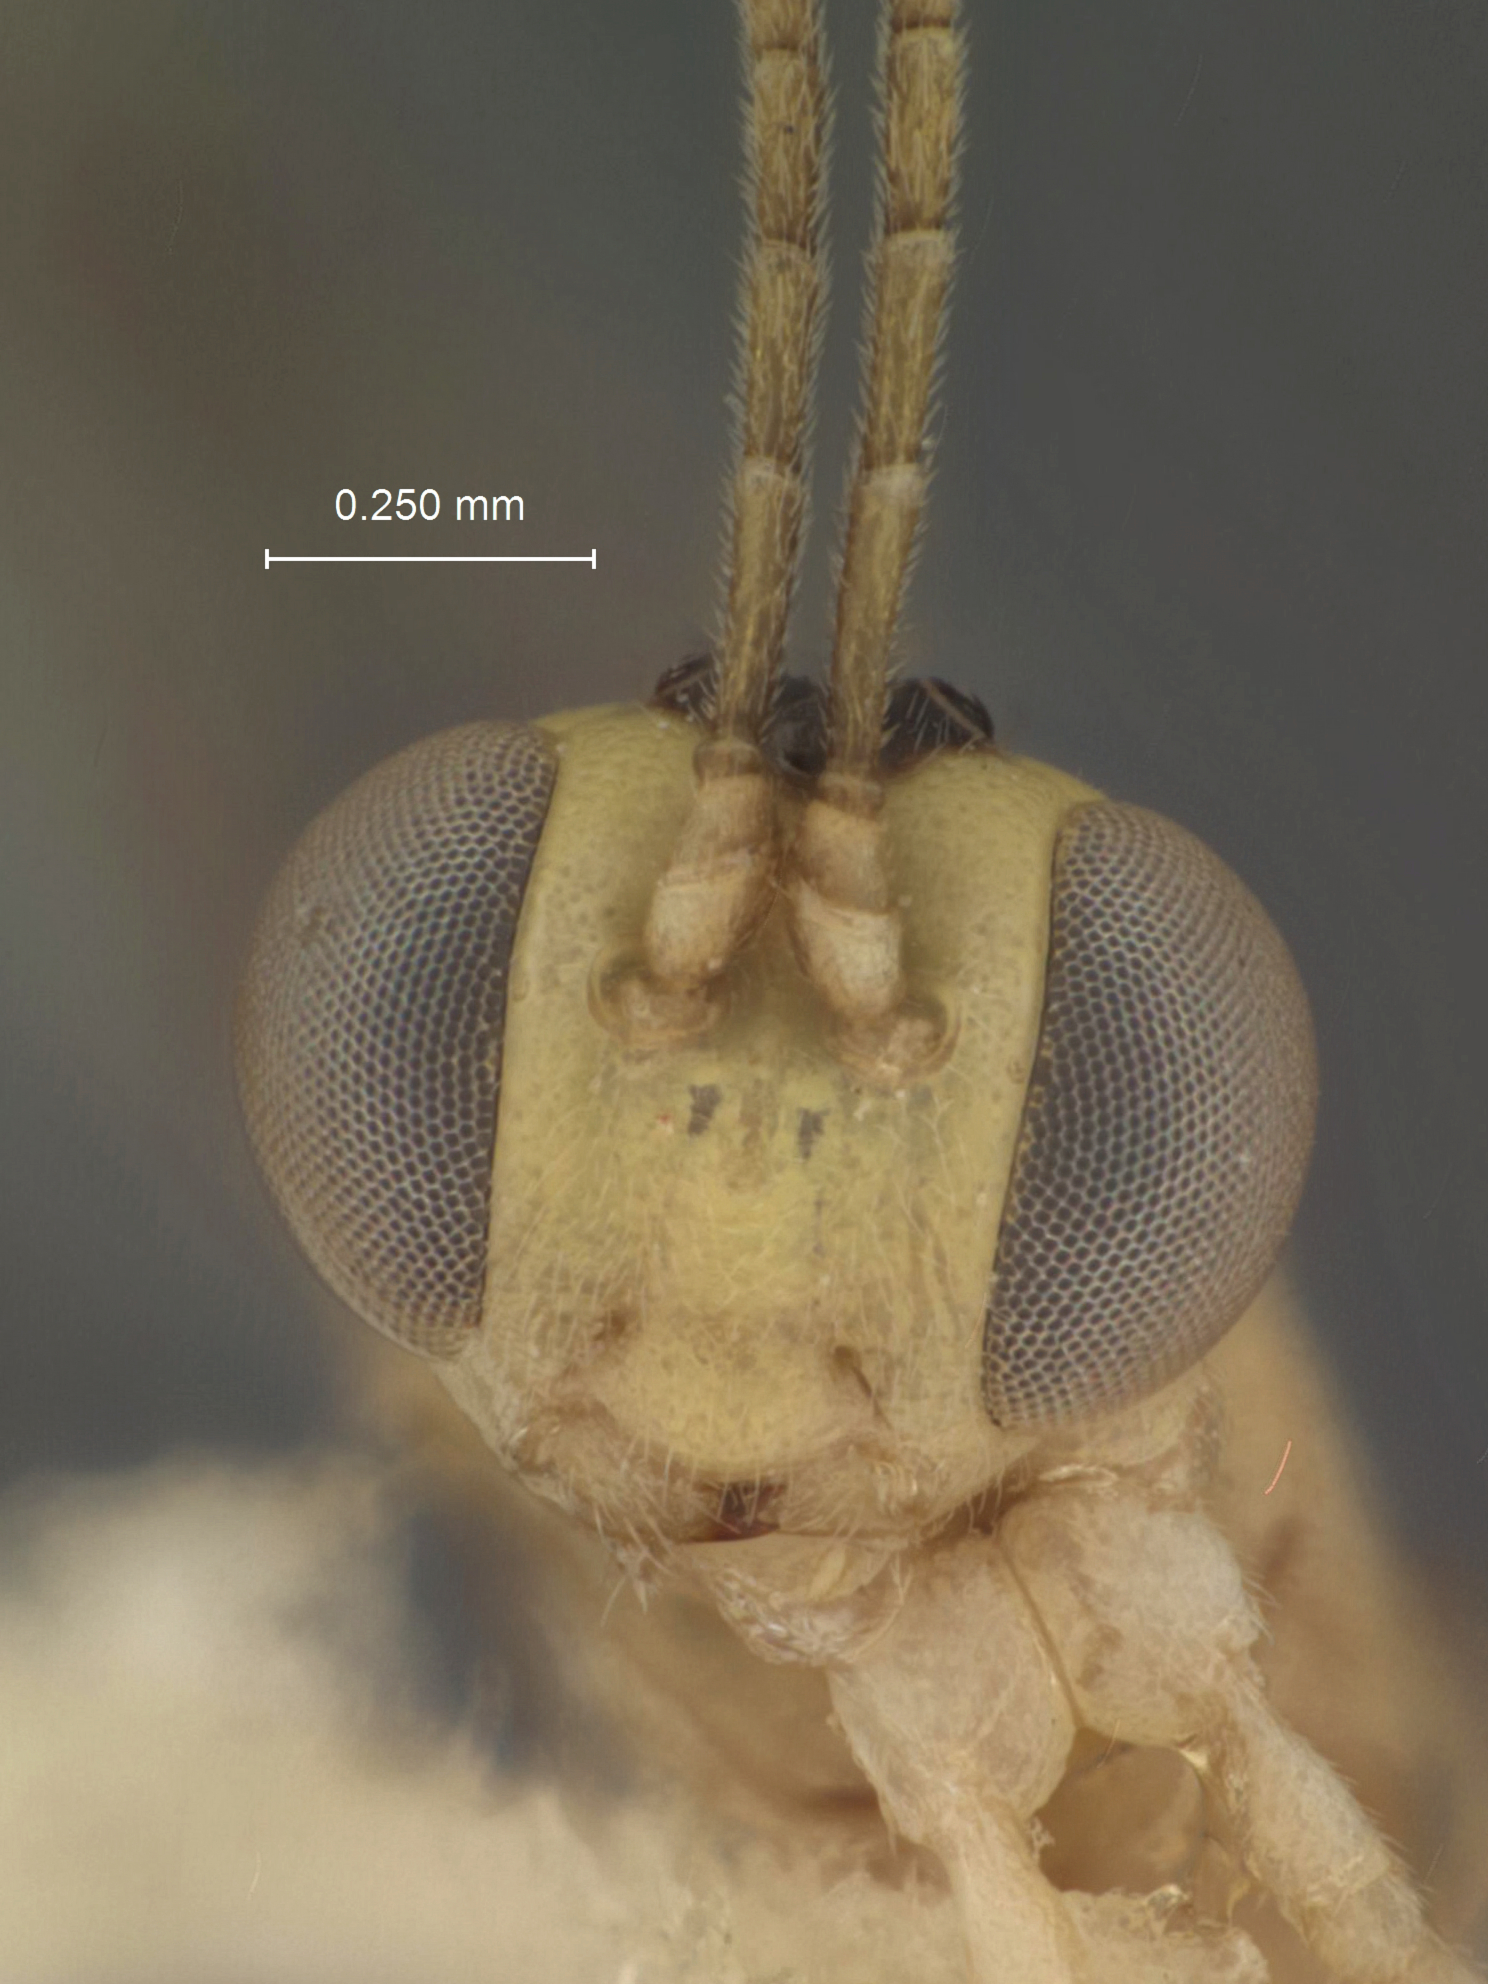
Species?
Temelucha helvola
